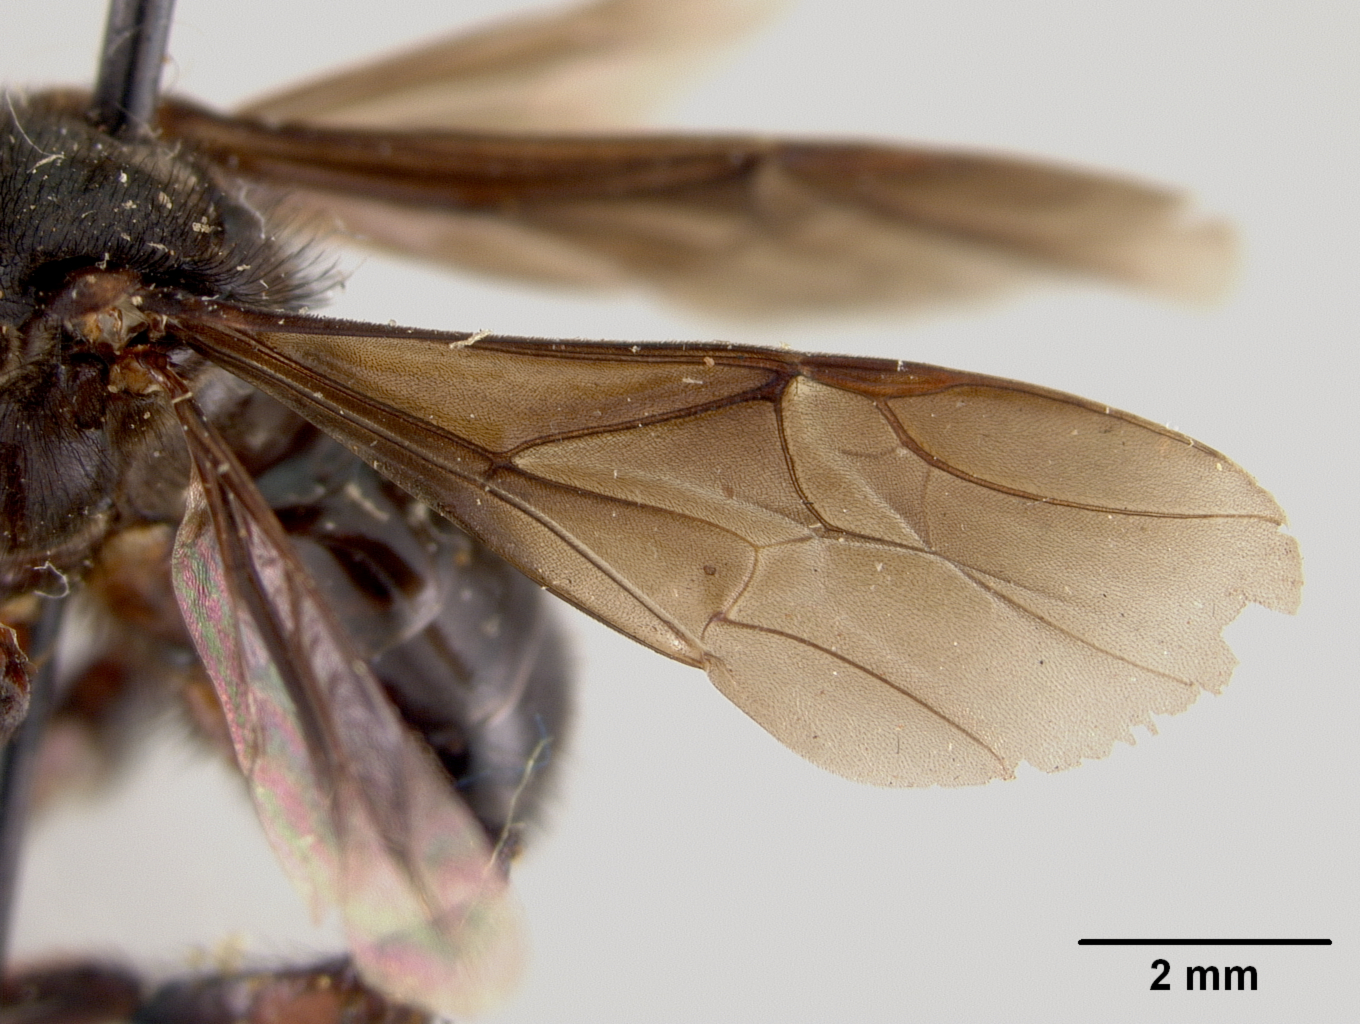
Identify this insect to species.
Trigona rohwerae
